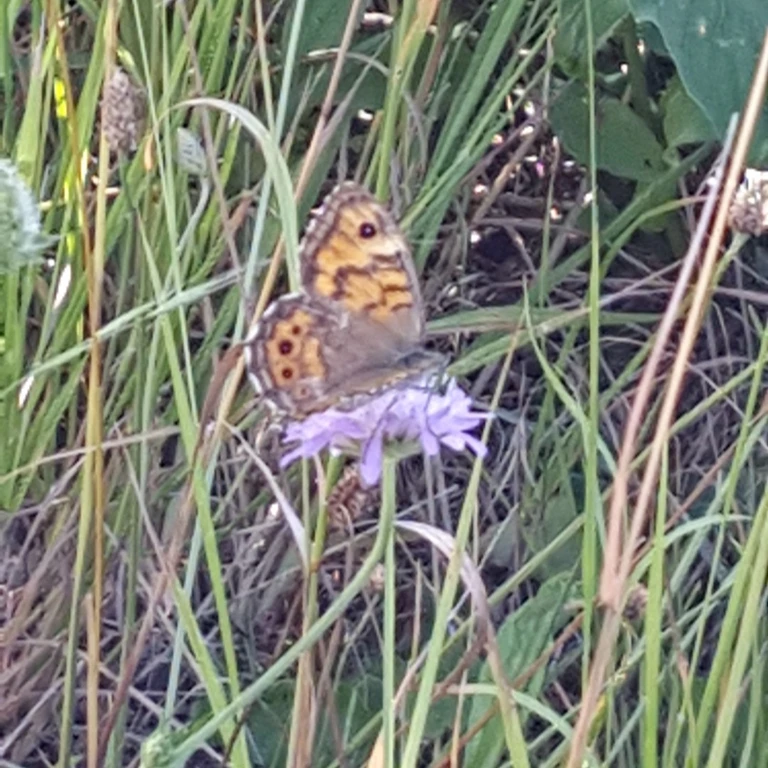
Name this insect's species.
Lasiommata megera (also Pararge megera)
